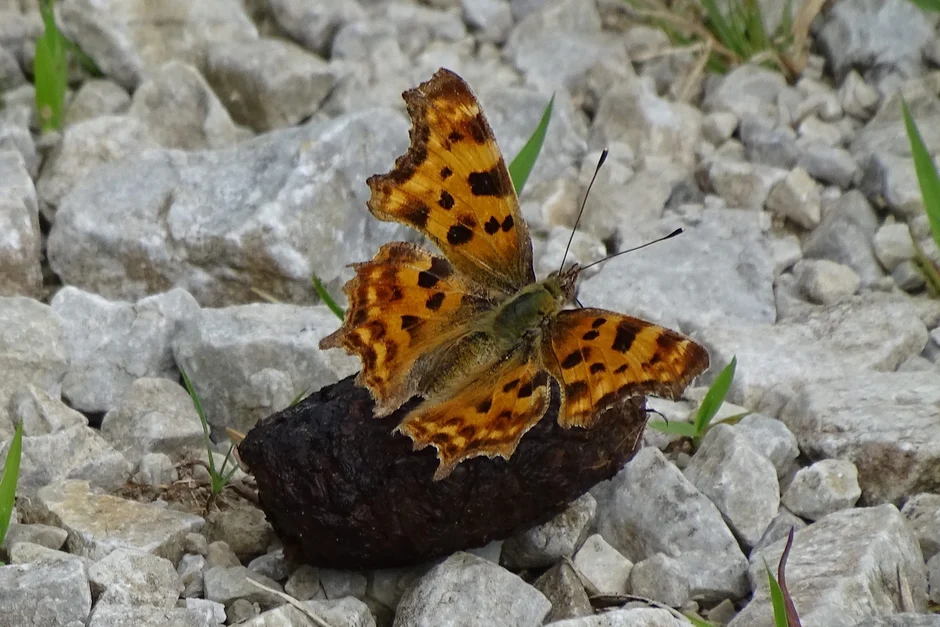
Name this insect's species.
Polygonia c-album
